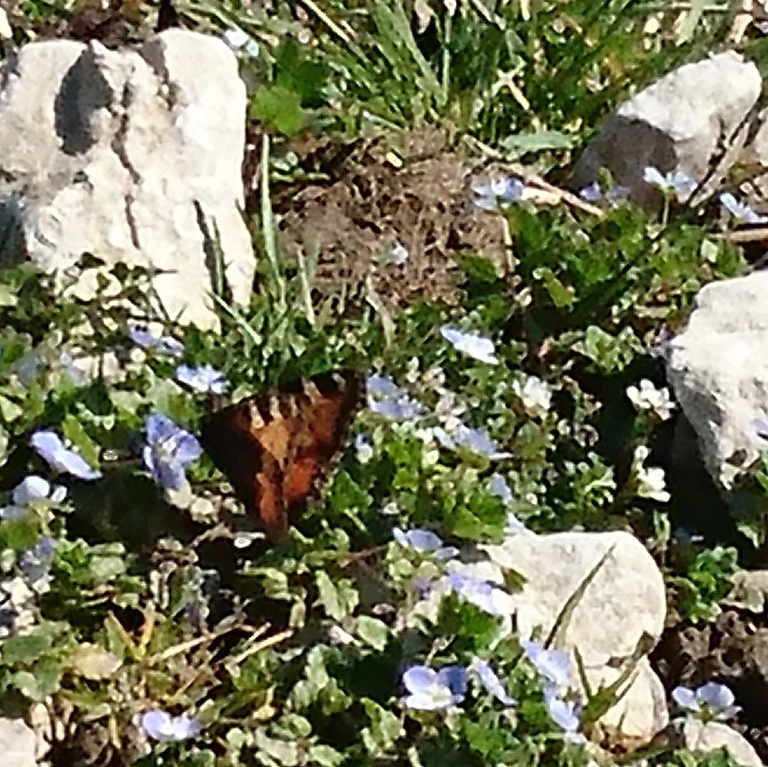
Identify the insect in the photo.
Aglais urticae
